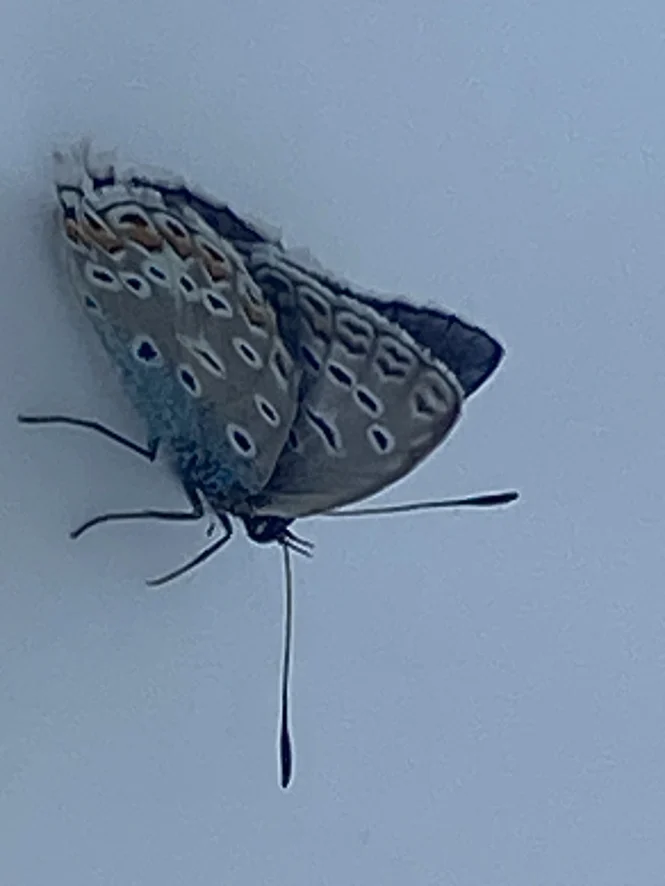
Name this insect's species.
Polyommatus icarus
